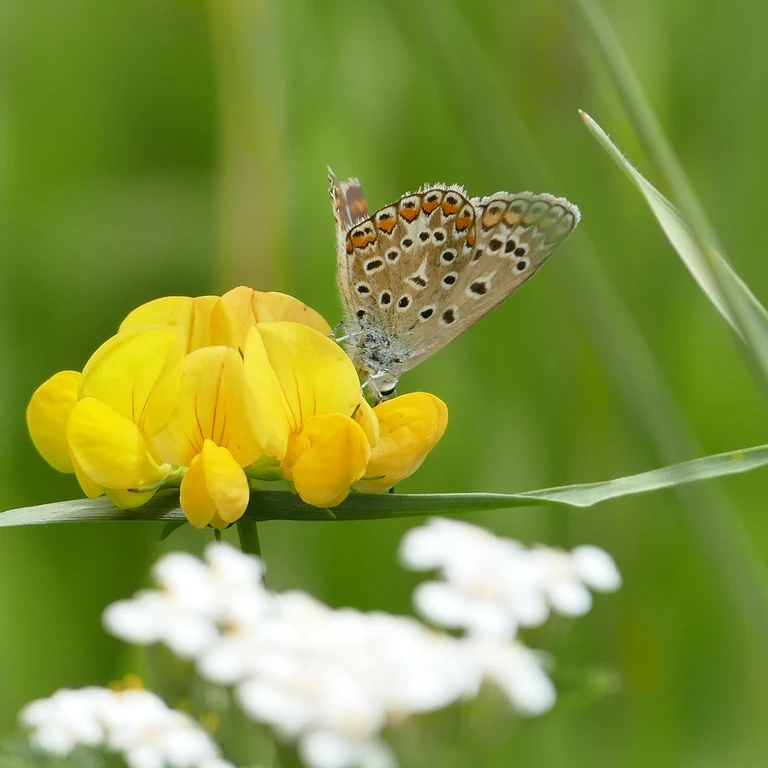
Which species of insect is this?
Polyommatus icarus
